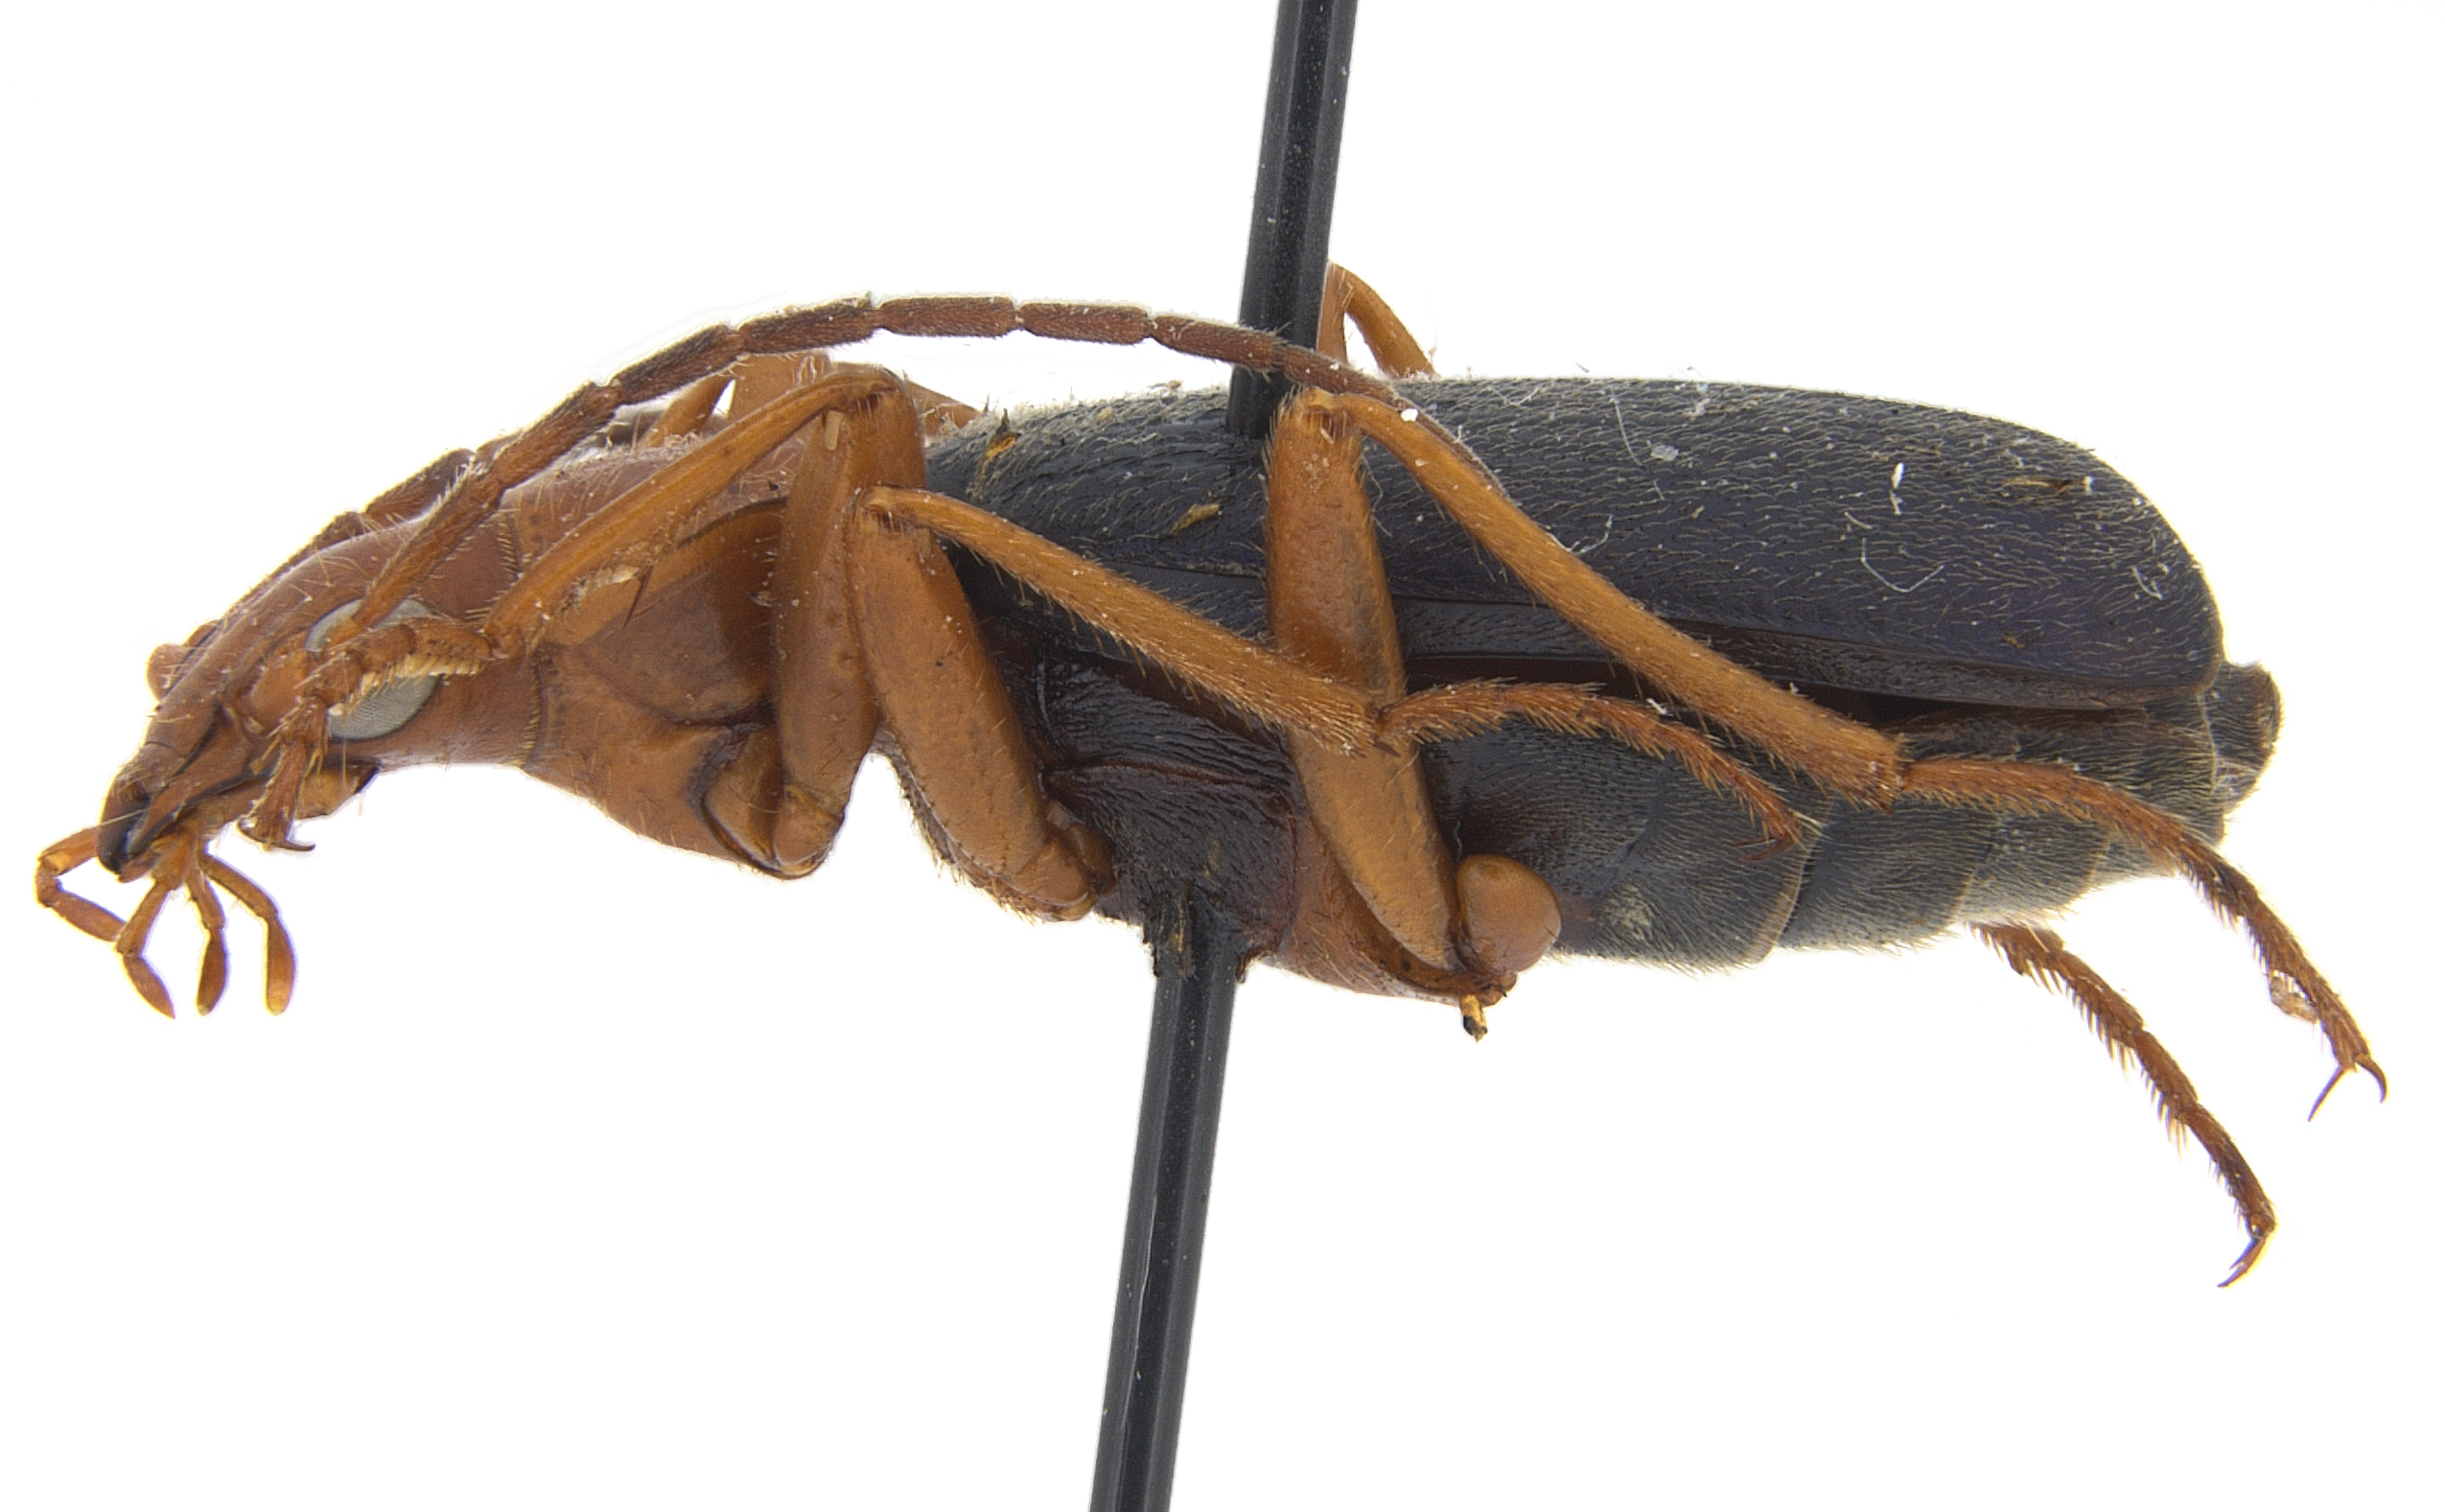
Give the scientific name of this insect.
Brachinus alternans
